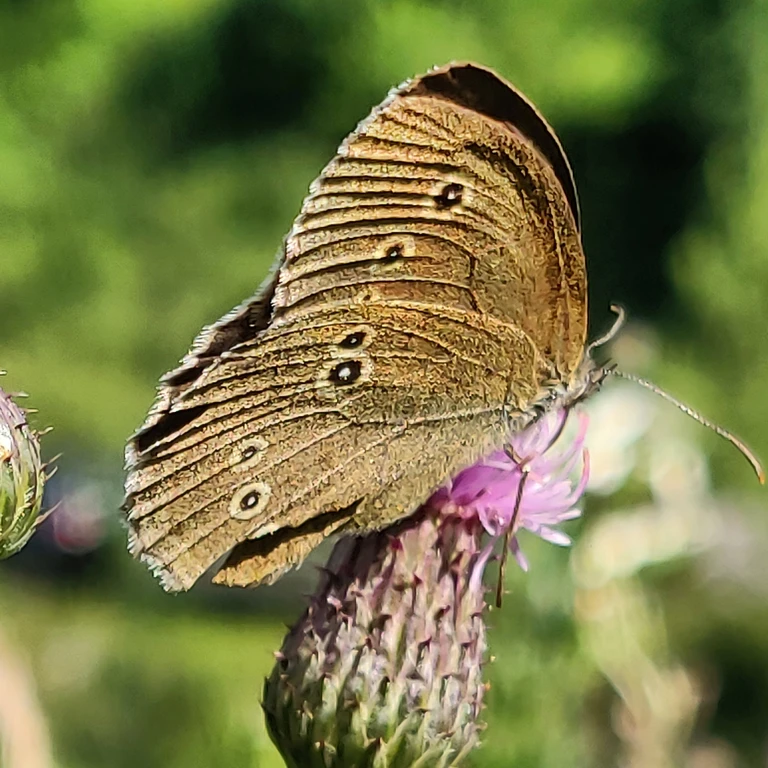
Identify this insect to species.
Aphantopus hyperantus
